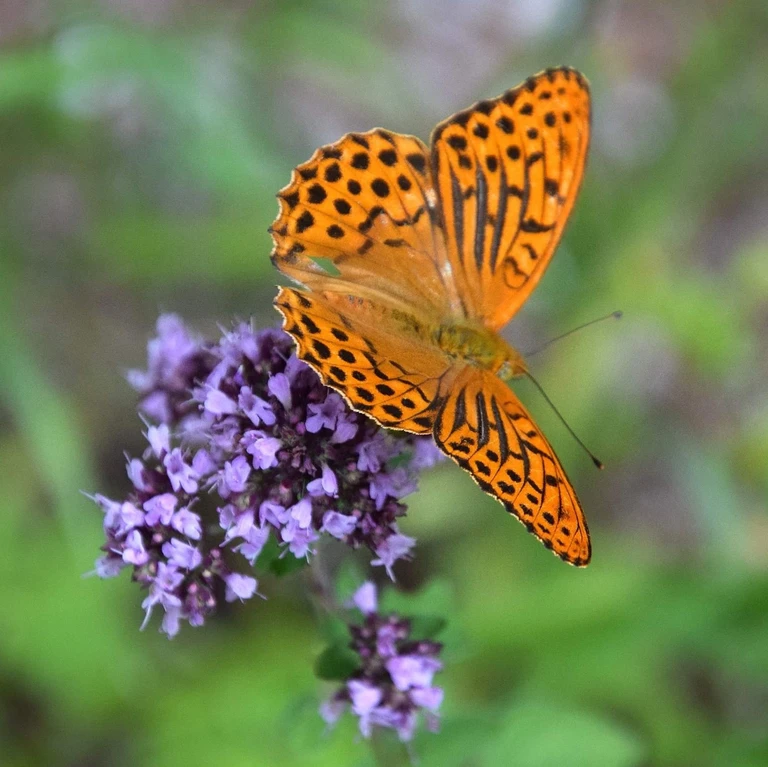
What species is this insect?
Argynnis paphia
